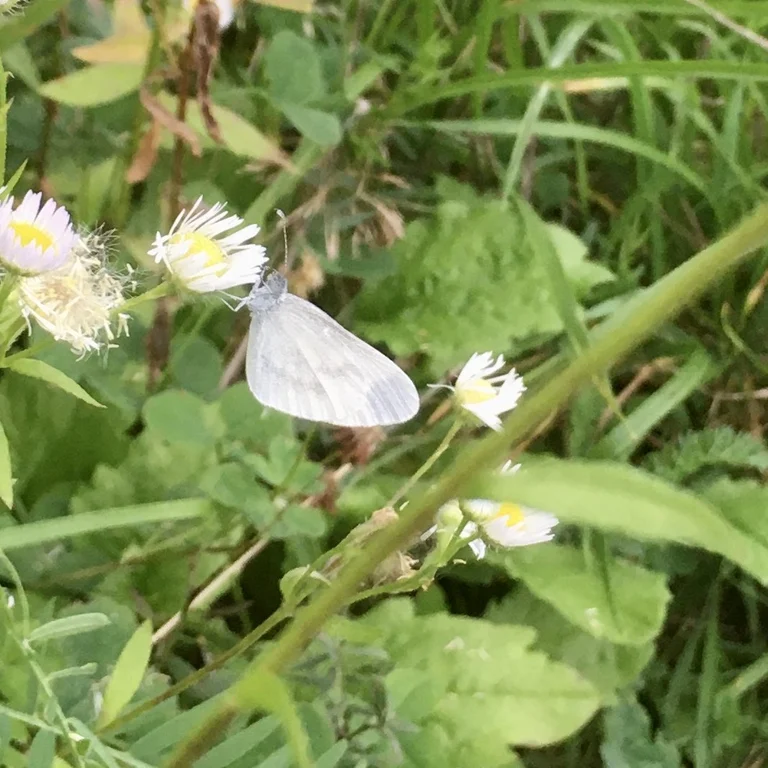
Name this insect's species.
Leptidea sinapis/juvernica
